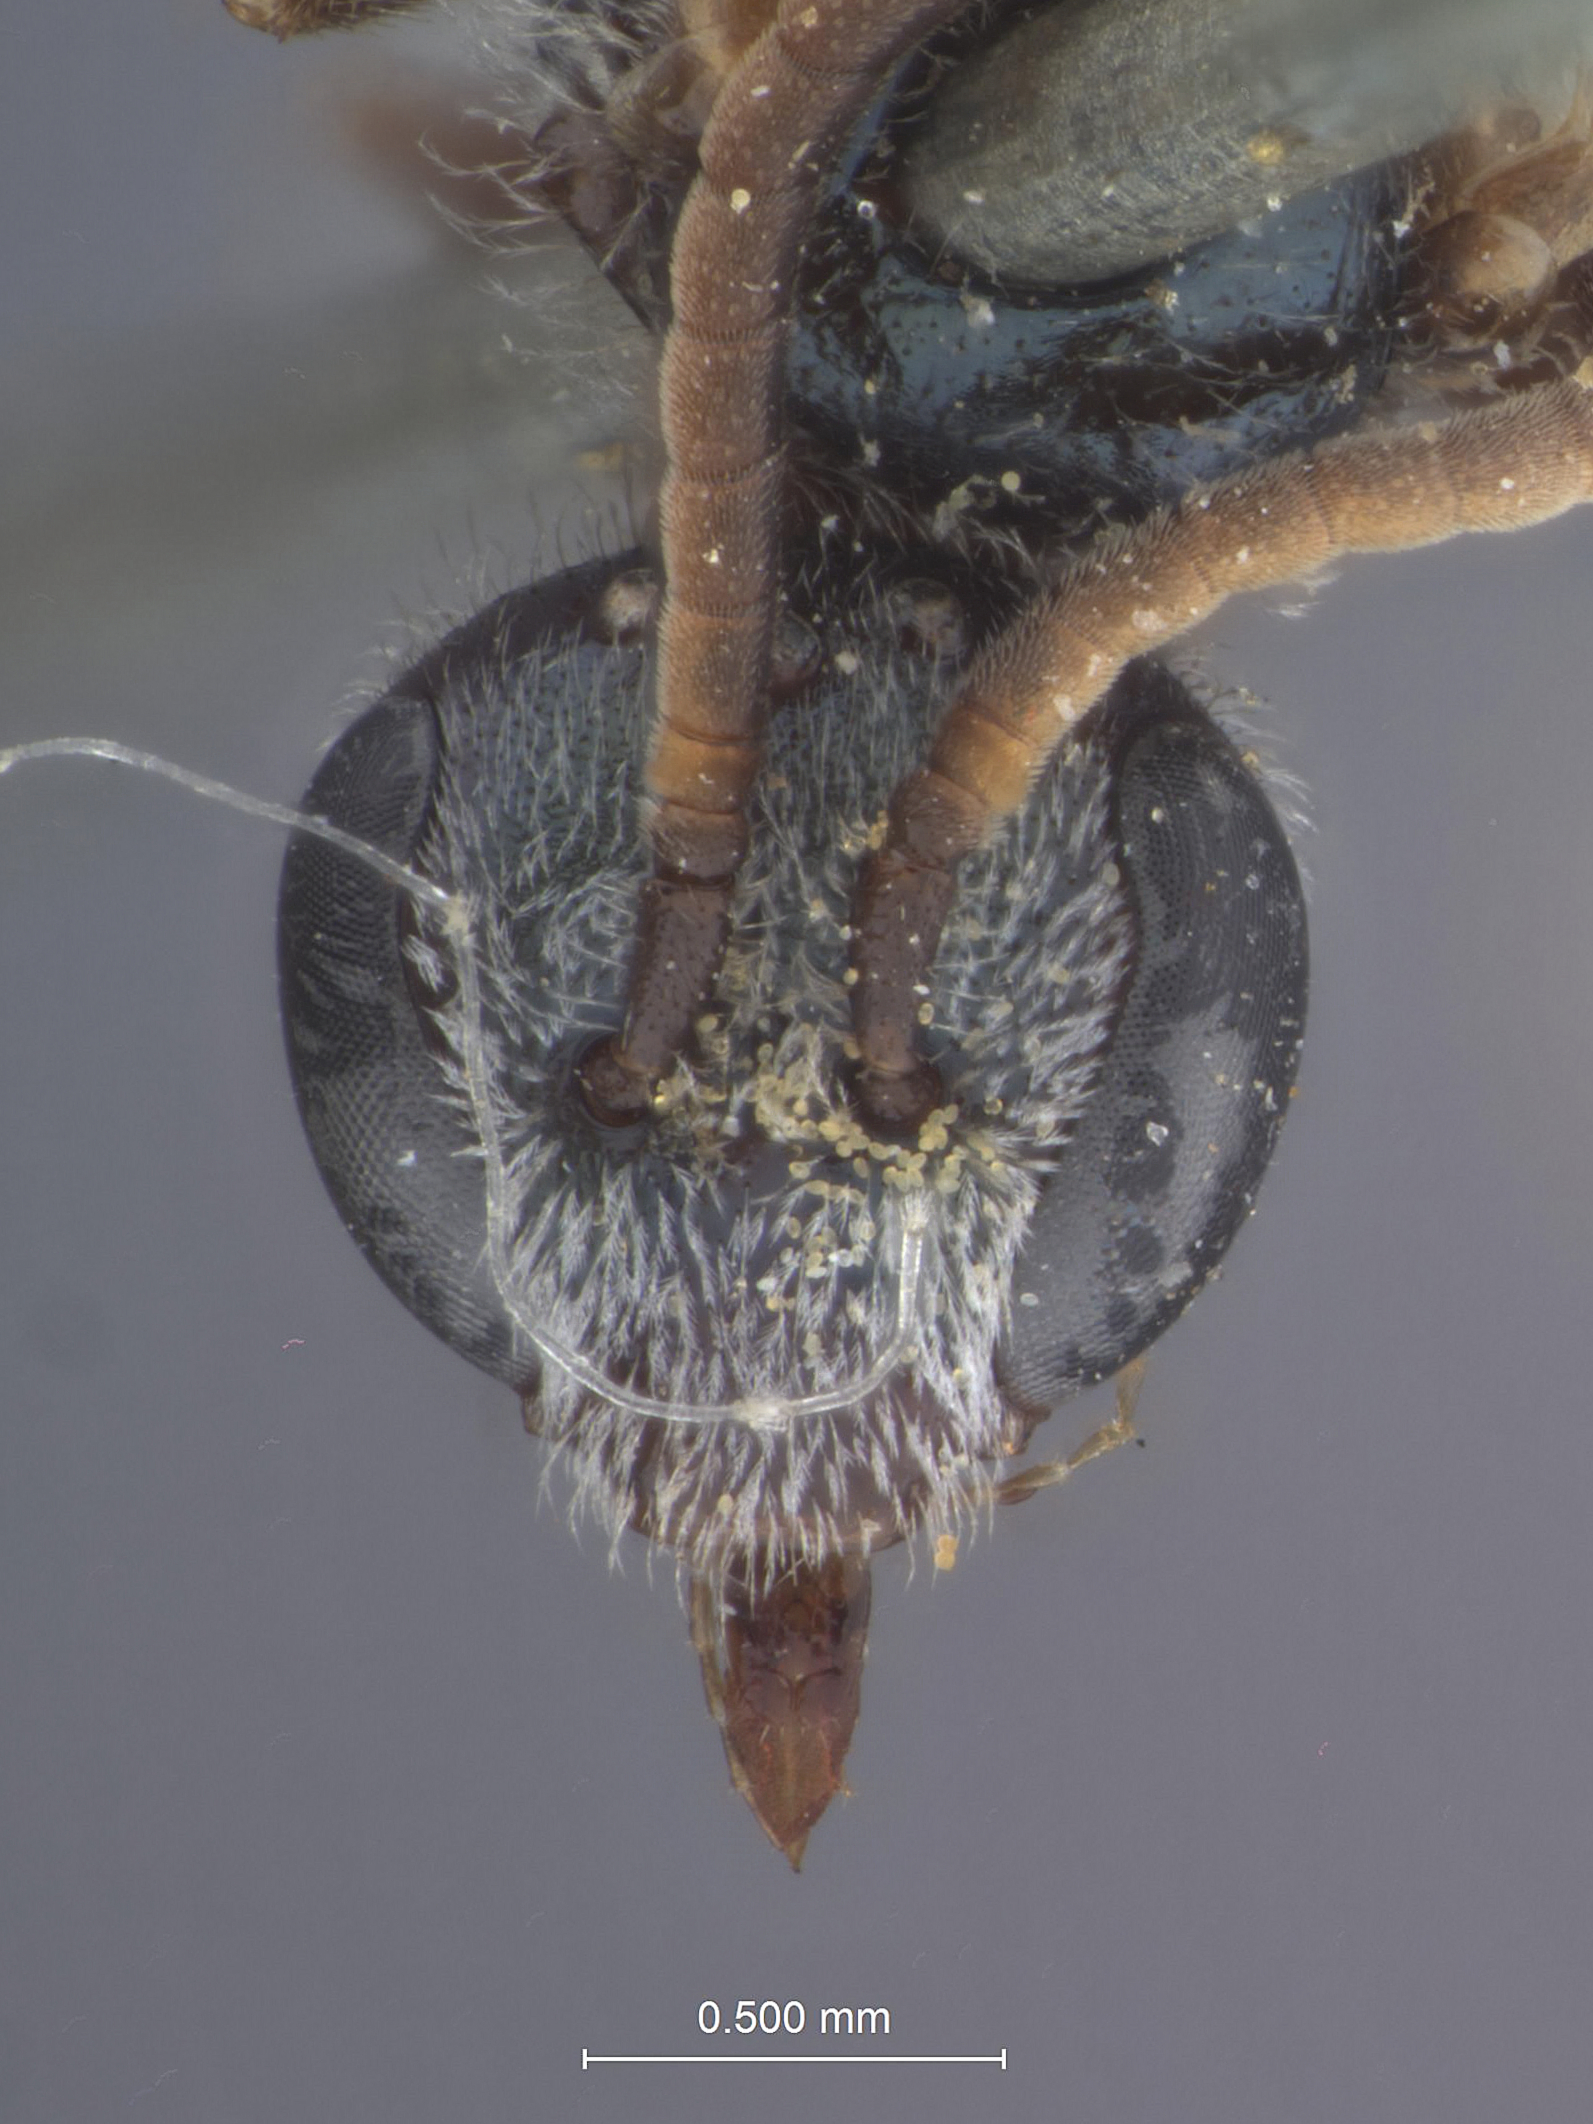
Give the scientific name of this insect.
Halictus merosus
